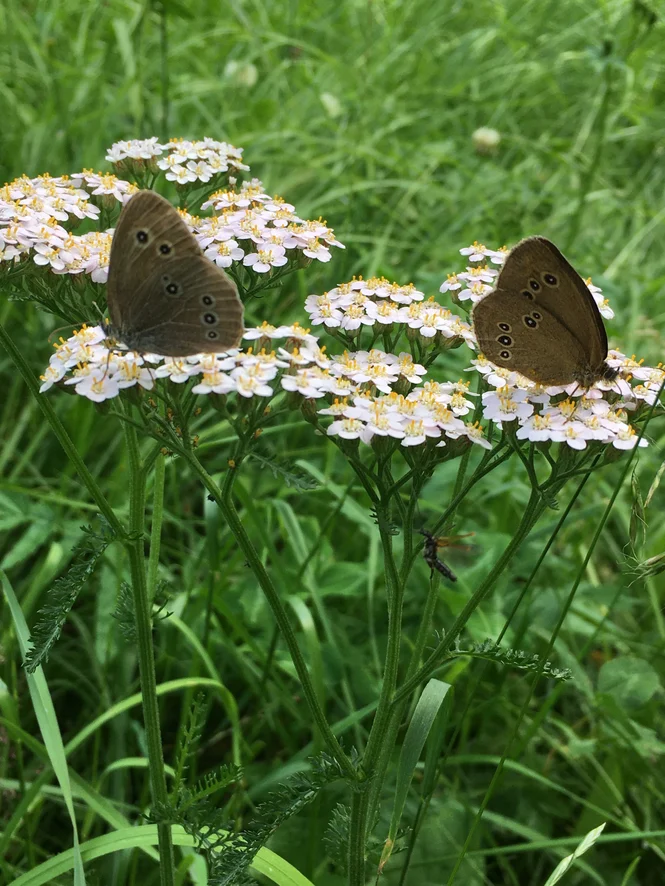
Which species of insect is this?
Aphantopus hyperantus
